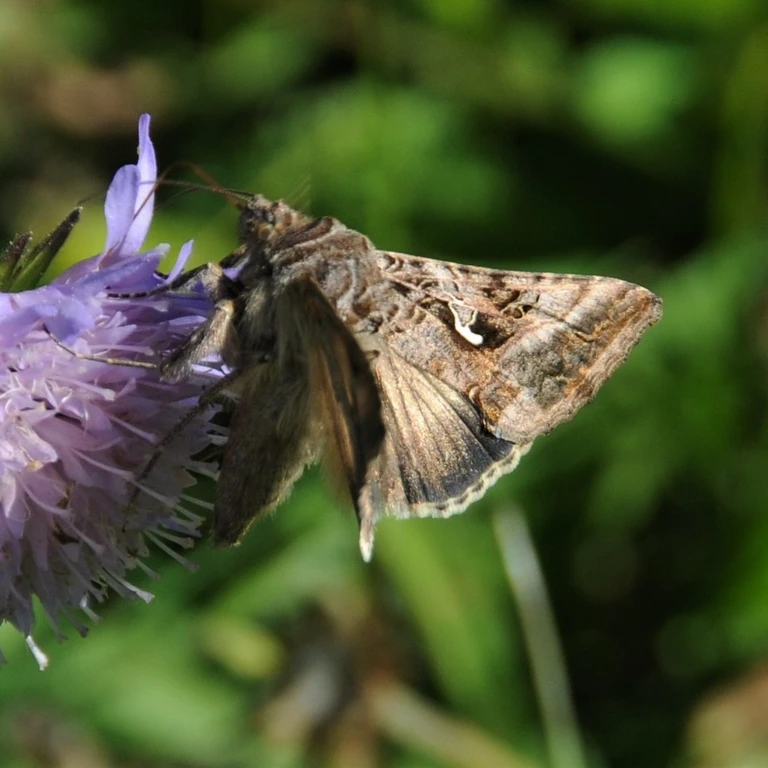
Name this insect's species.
Autographa gamma
